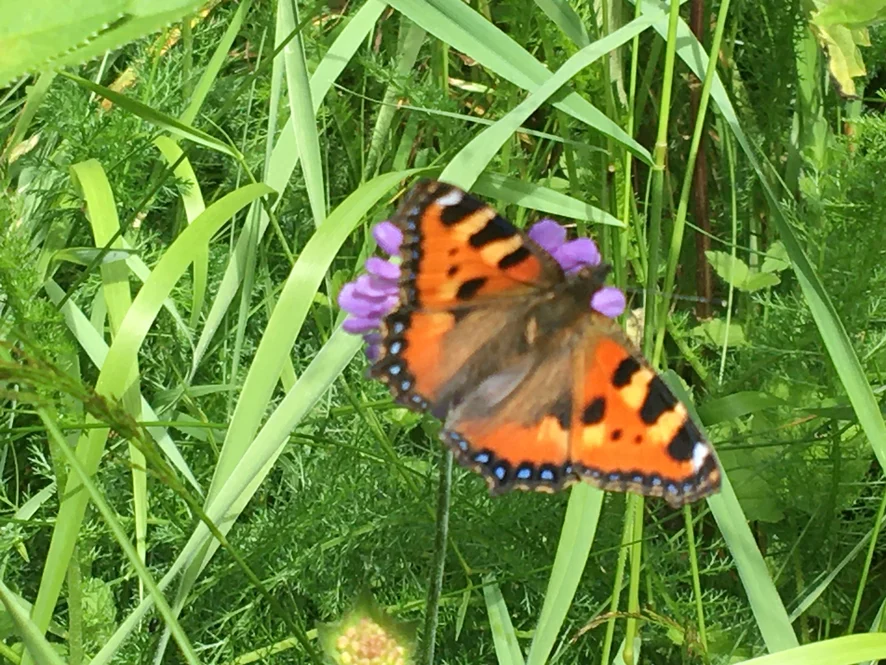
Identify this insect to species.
Aglais urticae
